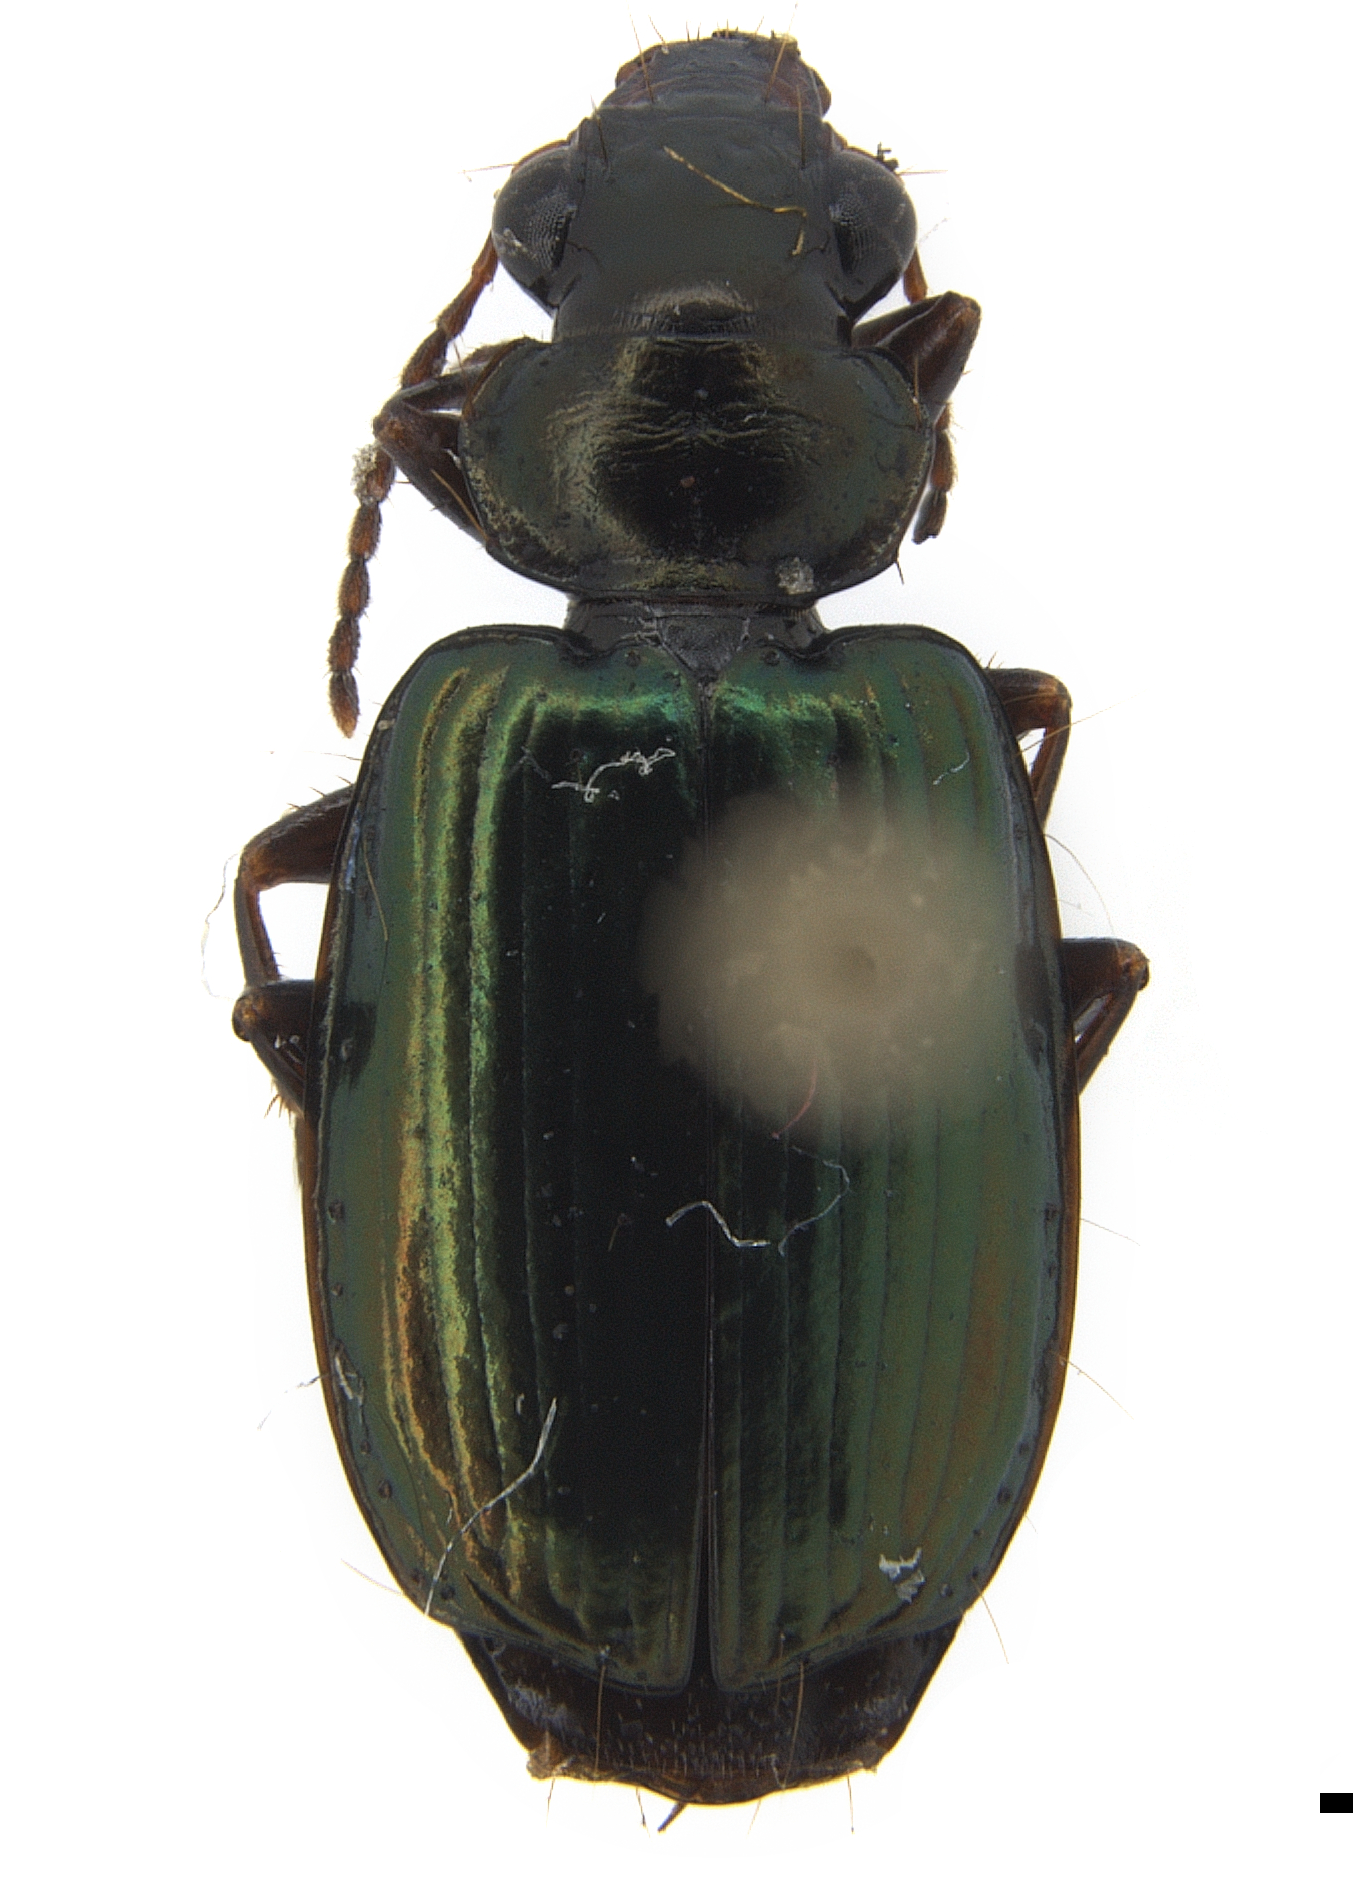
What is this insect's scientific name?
Coptodera aerata
